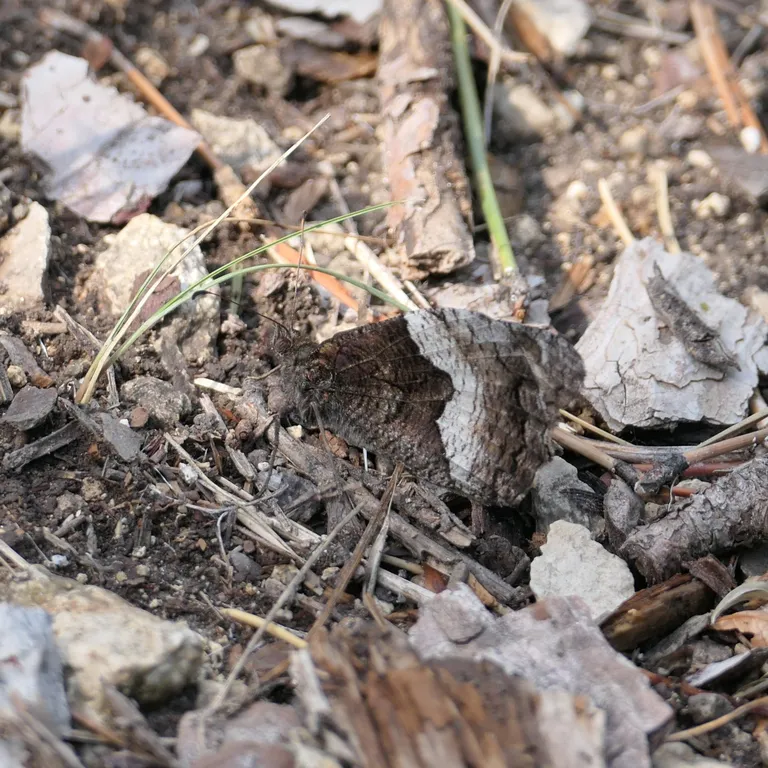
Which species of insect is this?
Hipparchia alcyone
